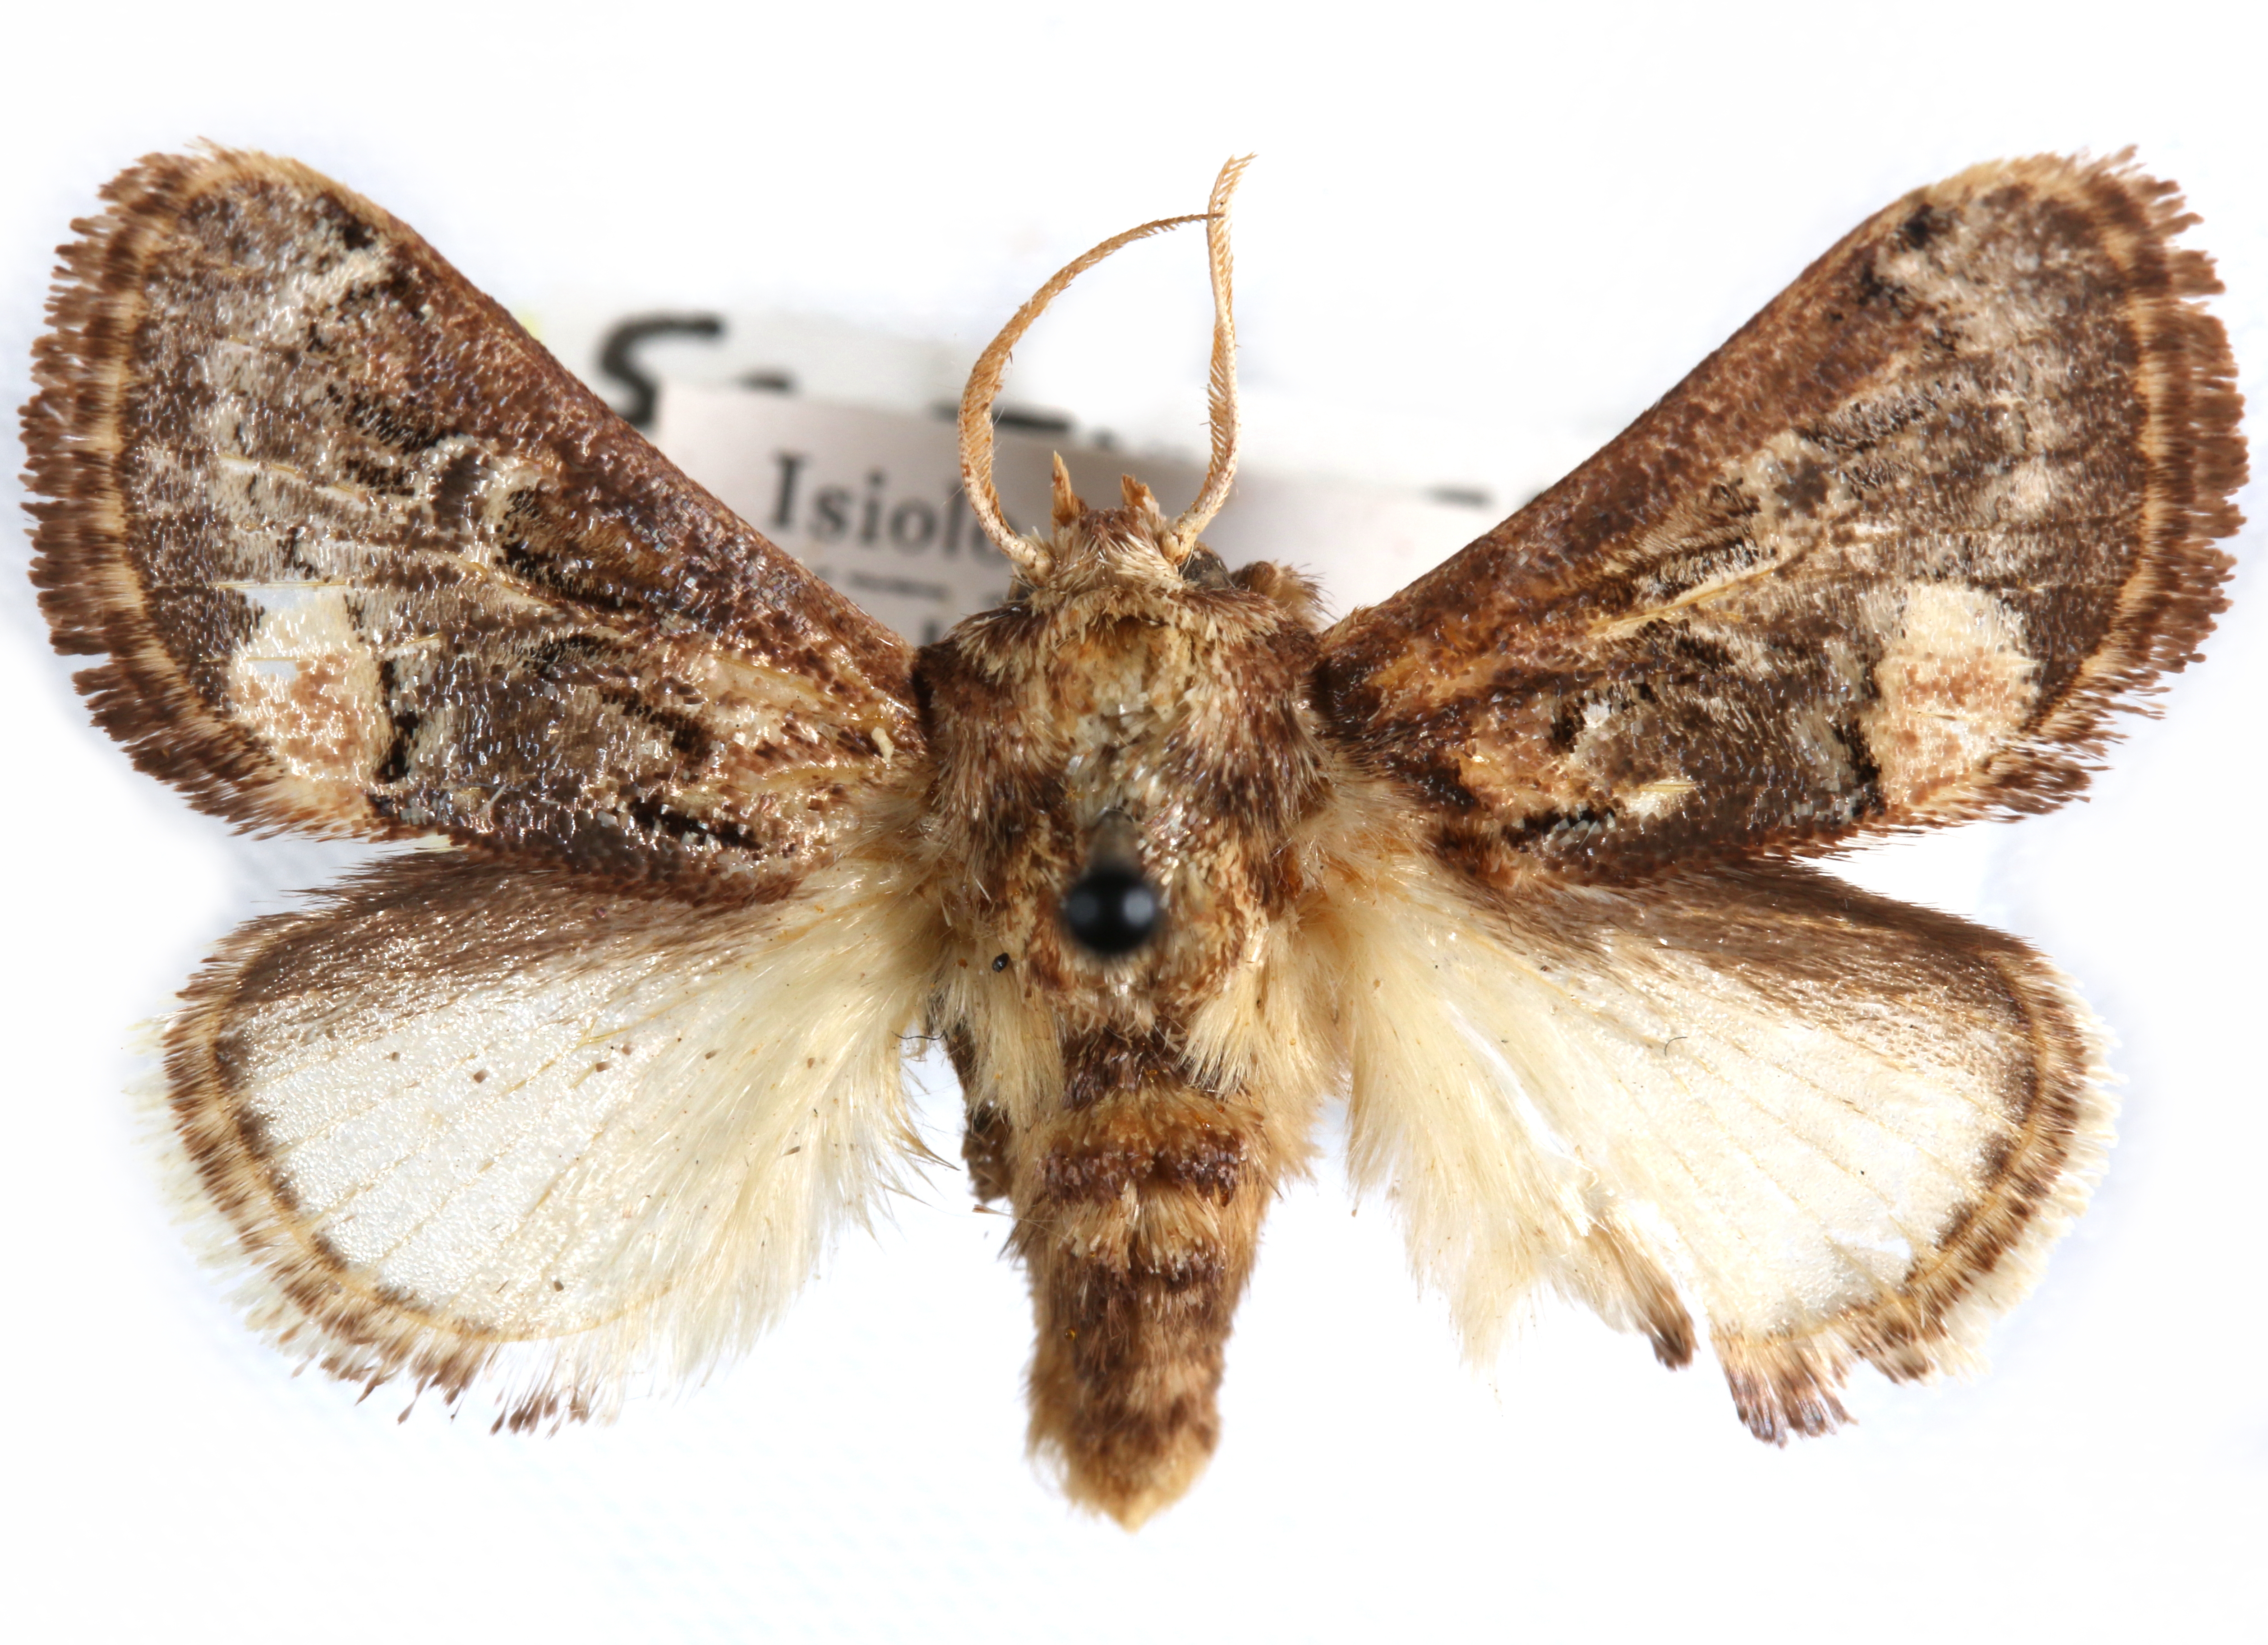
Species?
Scotinochroa torniplaga
